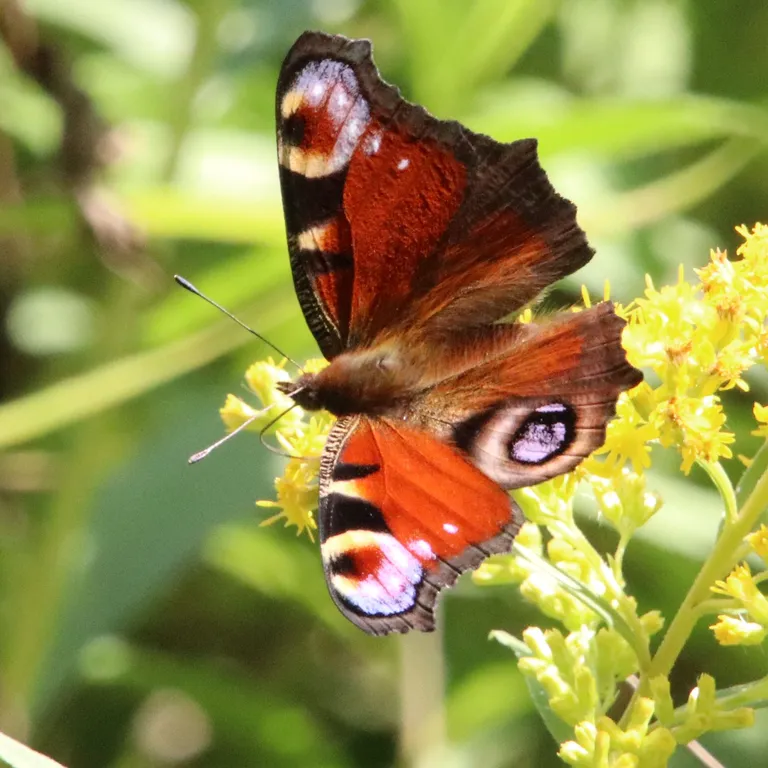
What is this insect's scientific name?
Aglais io
